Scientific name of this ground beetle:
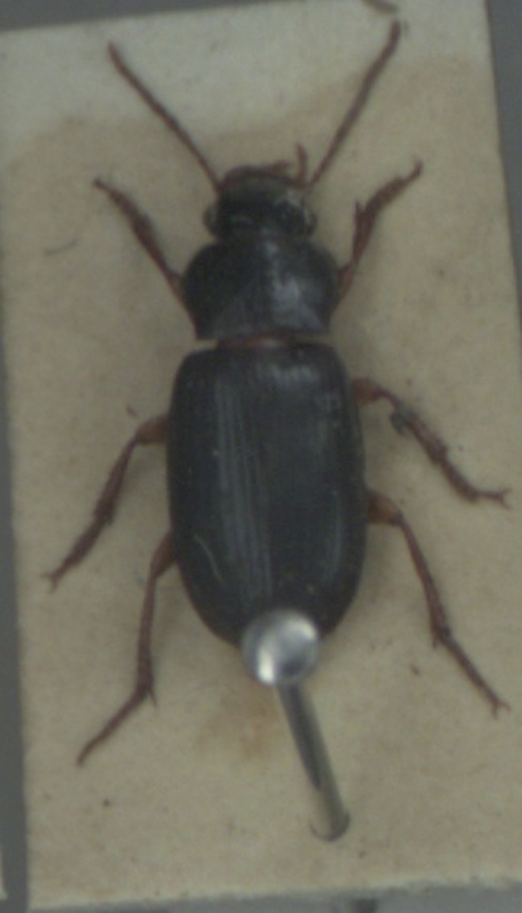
Ophonus rufibarbis
